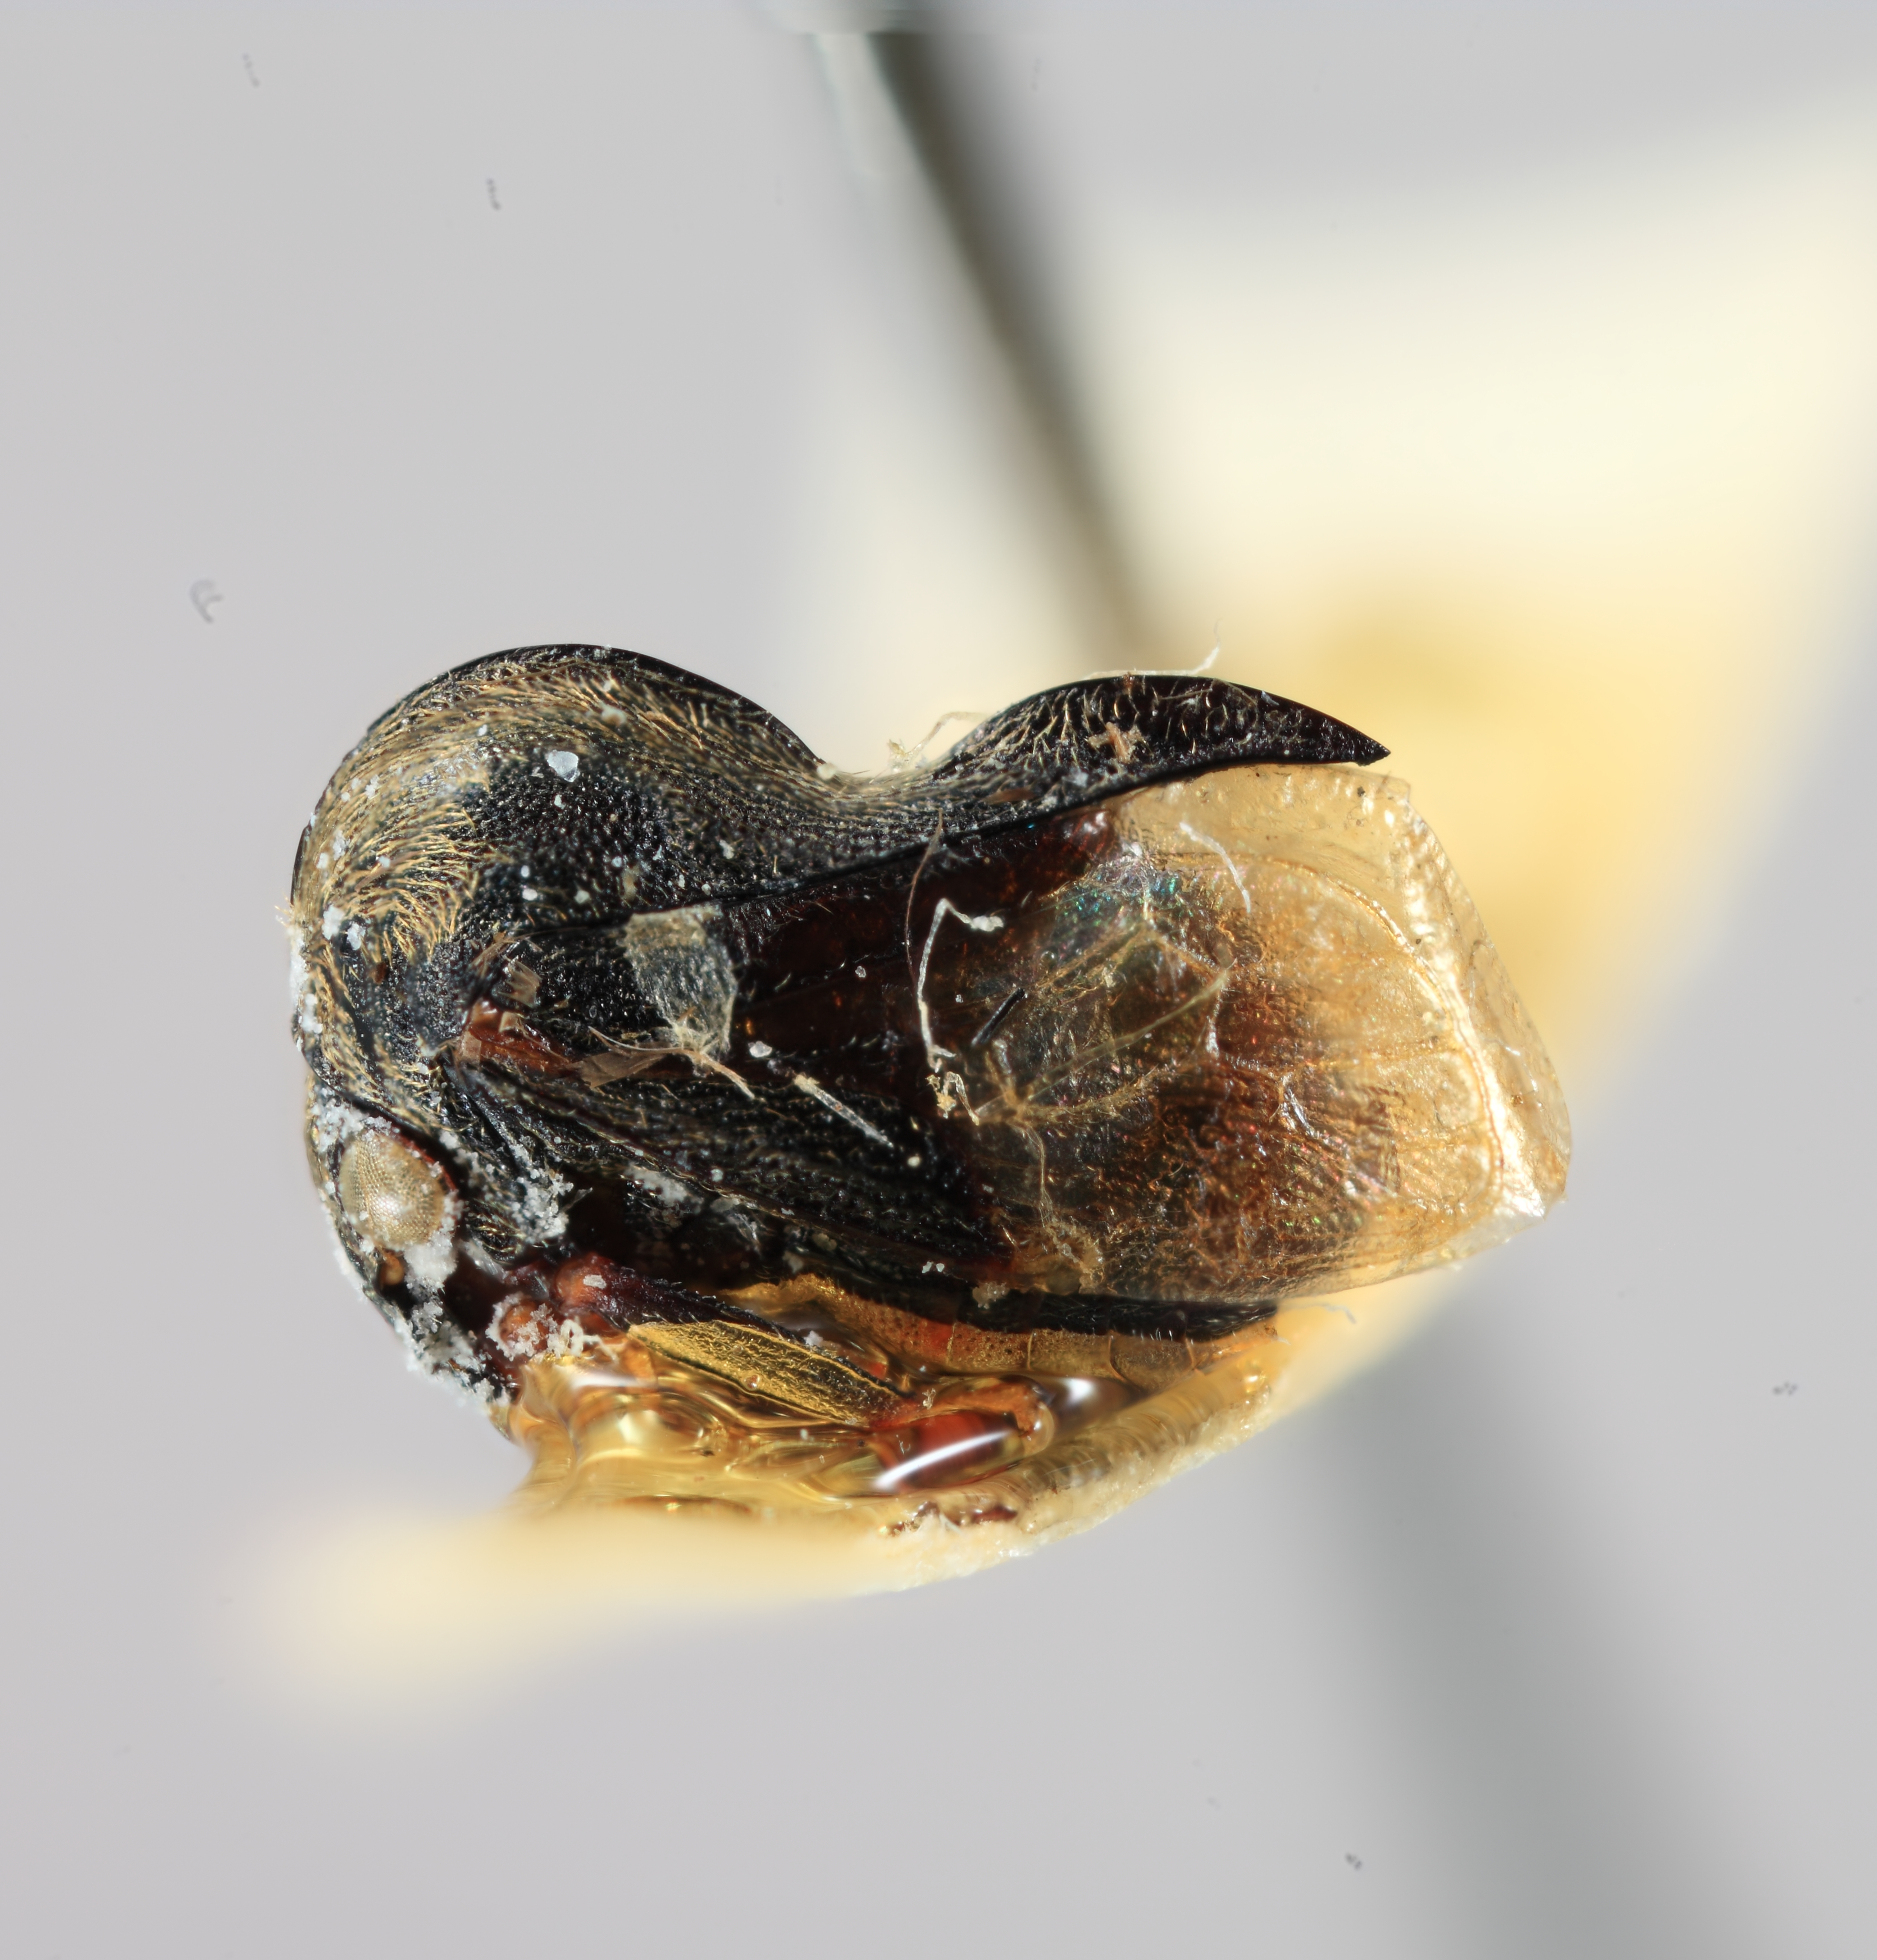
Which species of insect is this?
Paragargara nigra
